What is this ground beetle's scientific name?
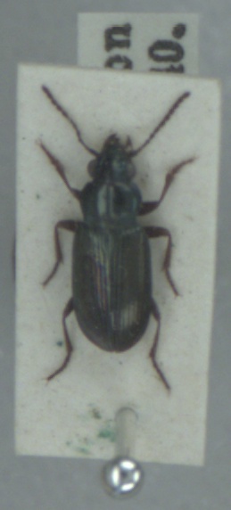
Pogonus littoralis
